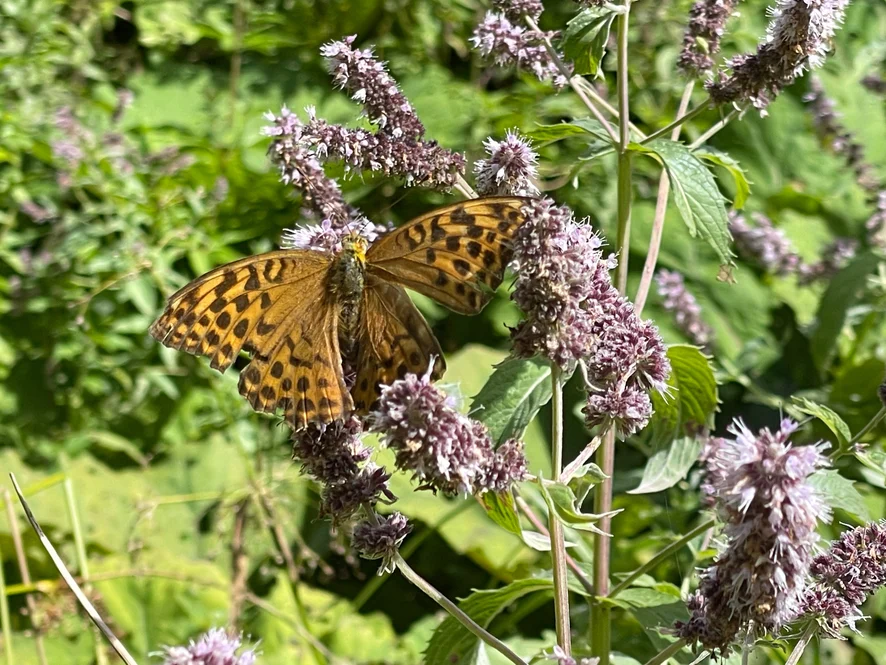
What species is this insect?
Argynnis paphia
